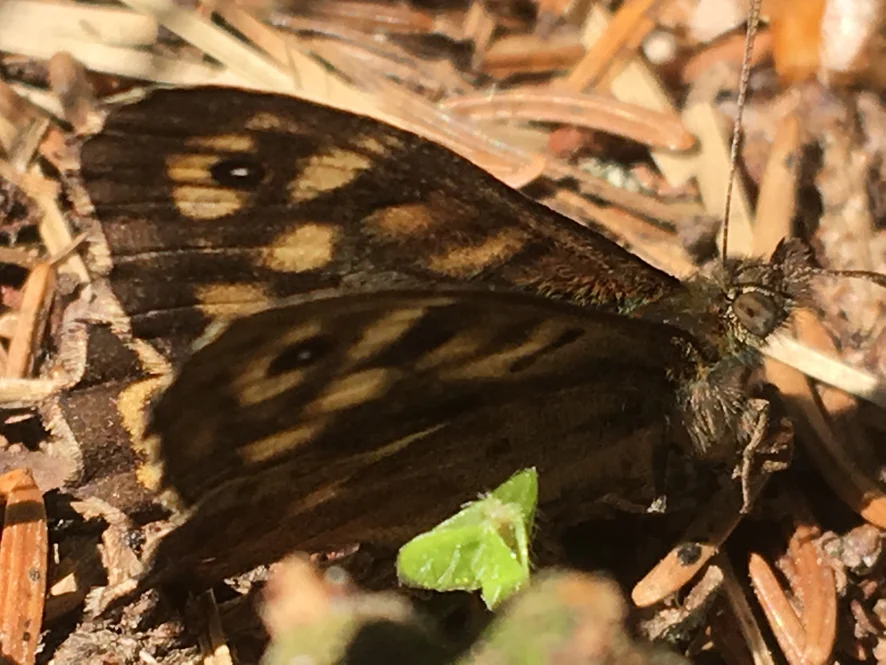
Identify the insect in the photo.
Pararge aegeria
